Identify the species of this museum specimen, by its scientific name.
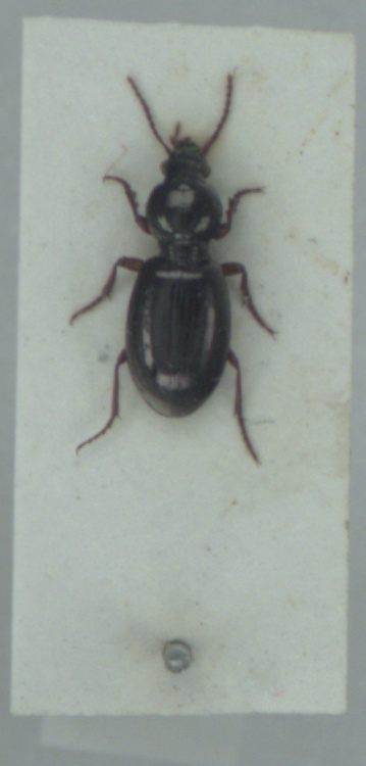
Miscodera arctica
